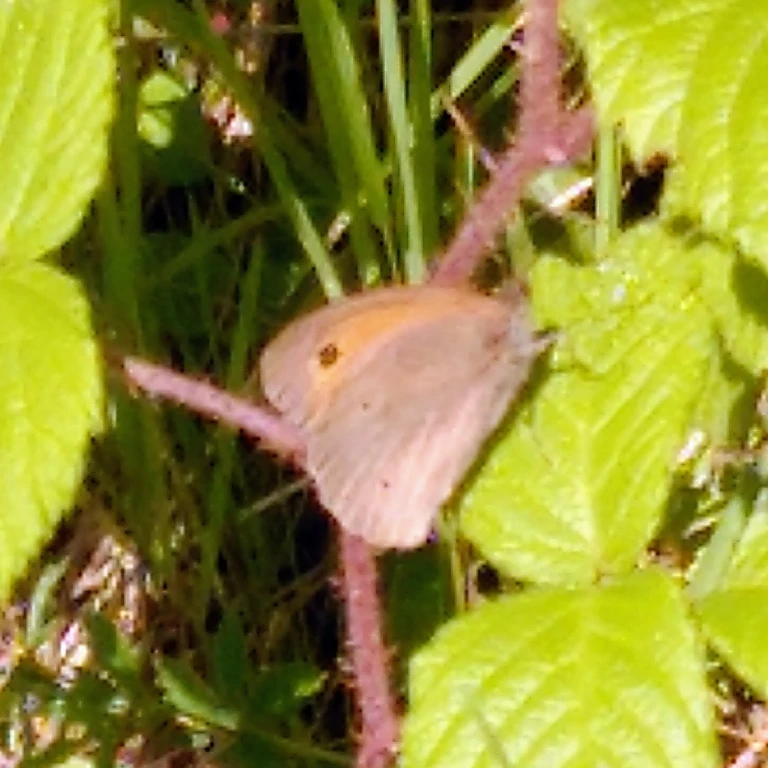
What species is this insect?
Maniola jurtina
